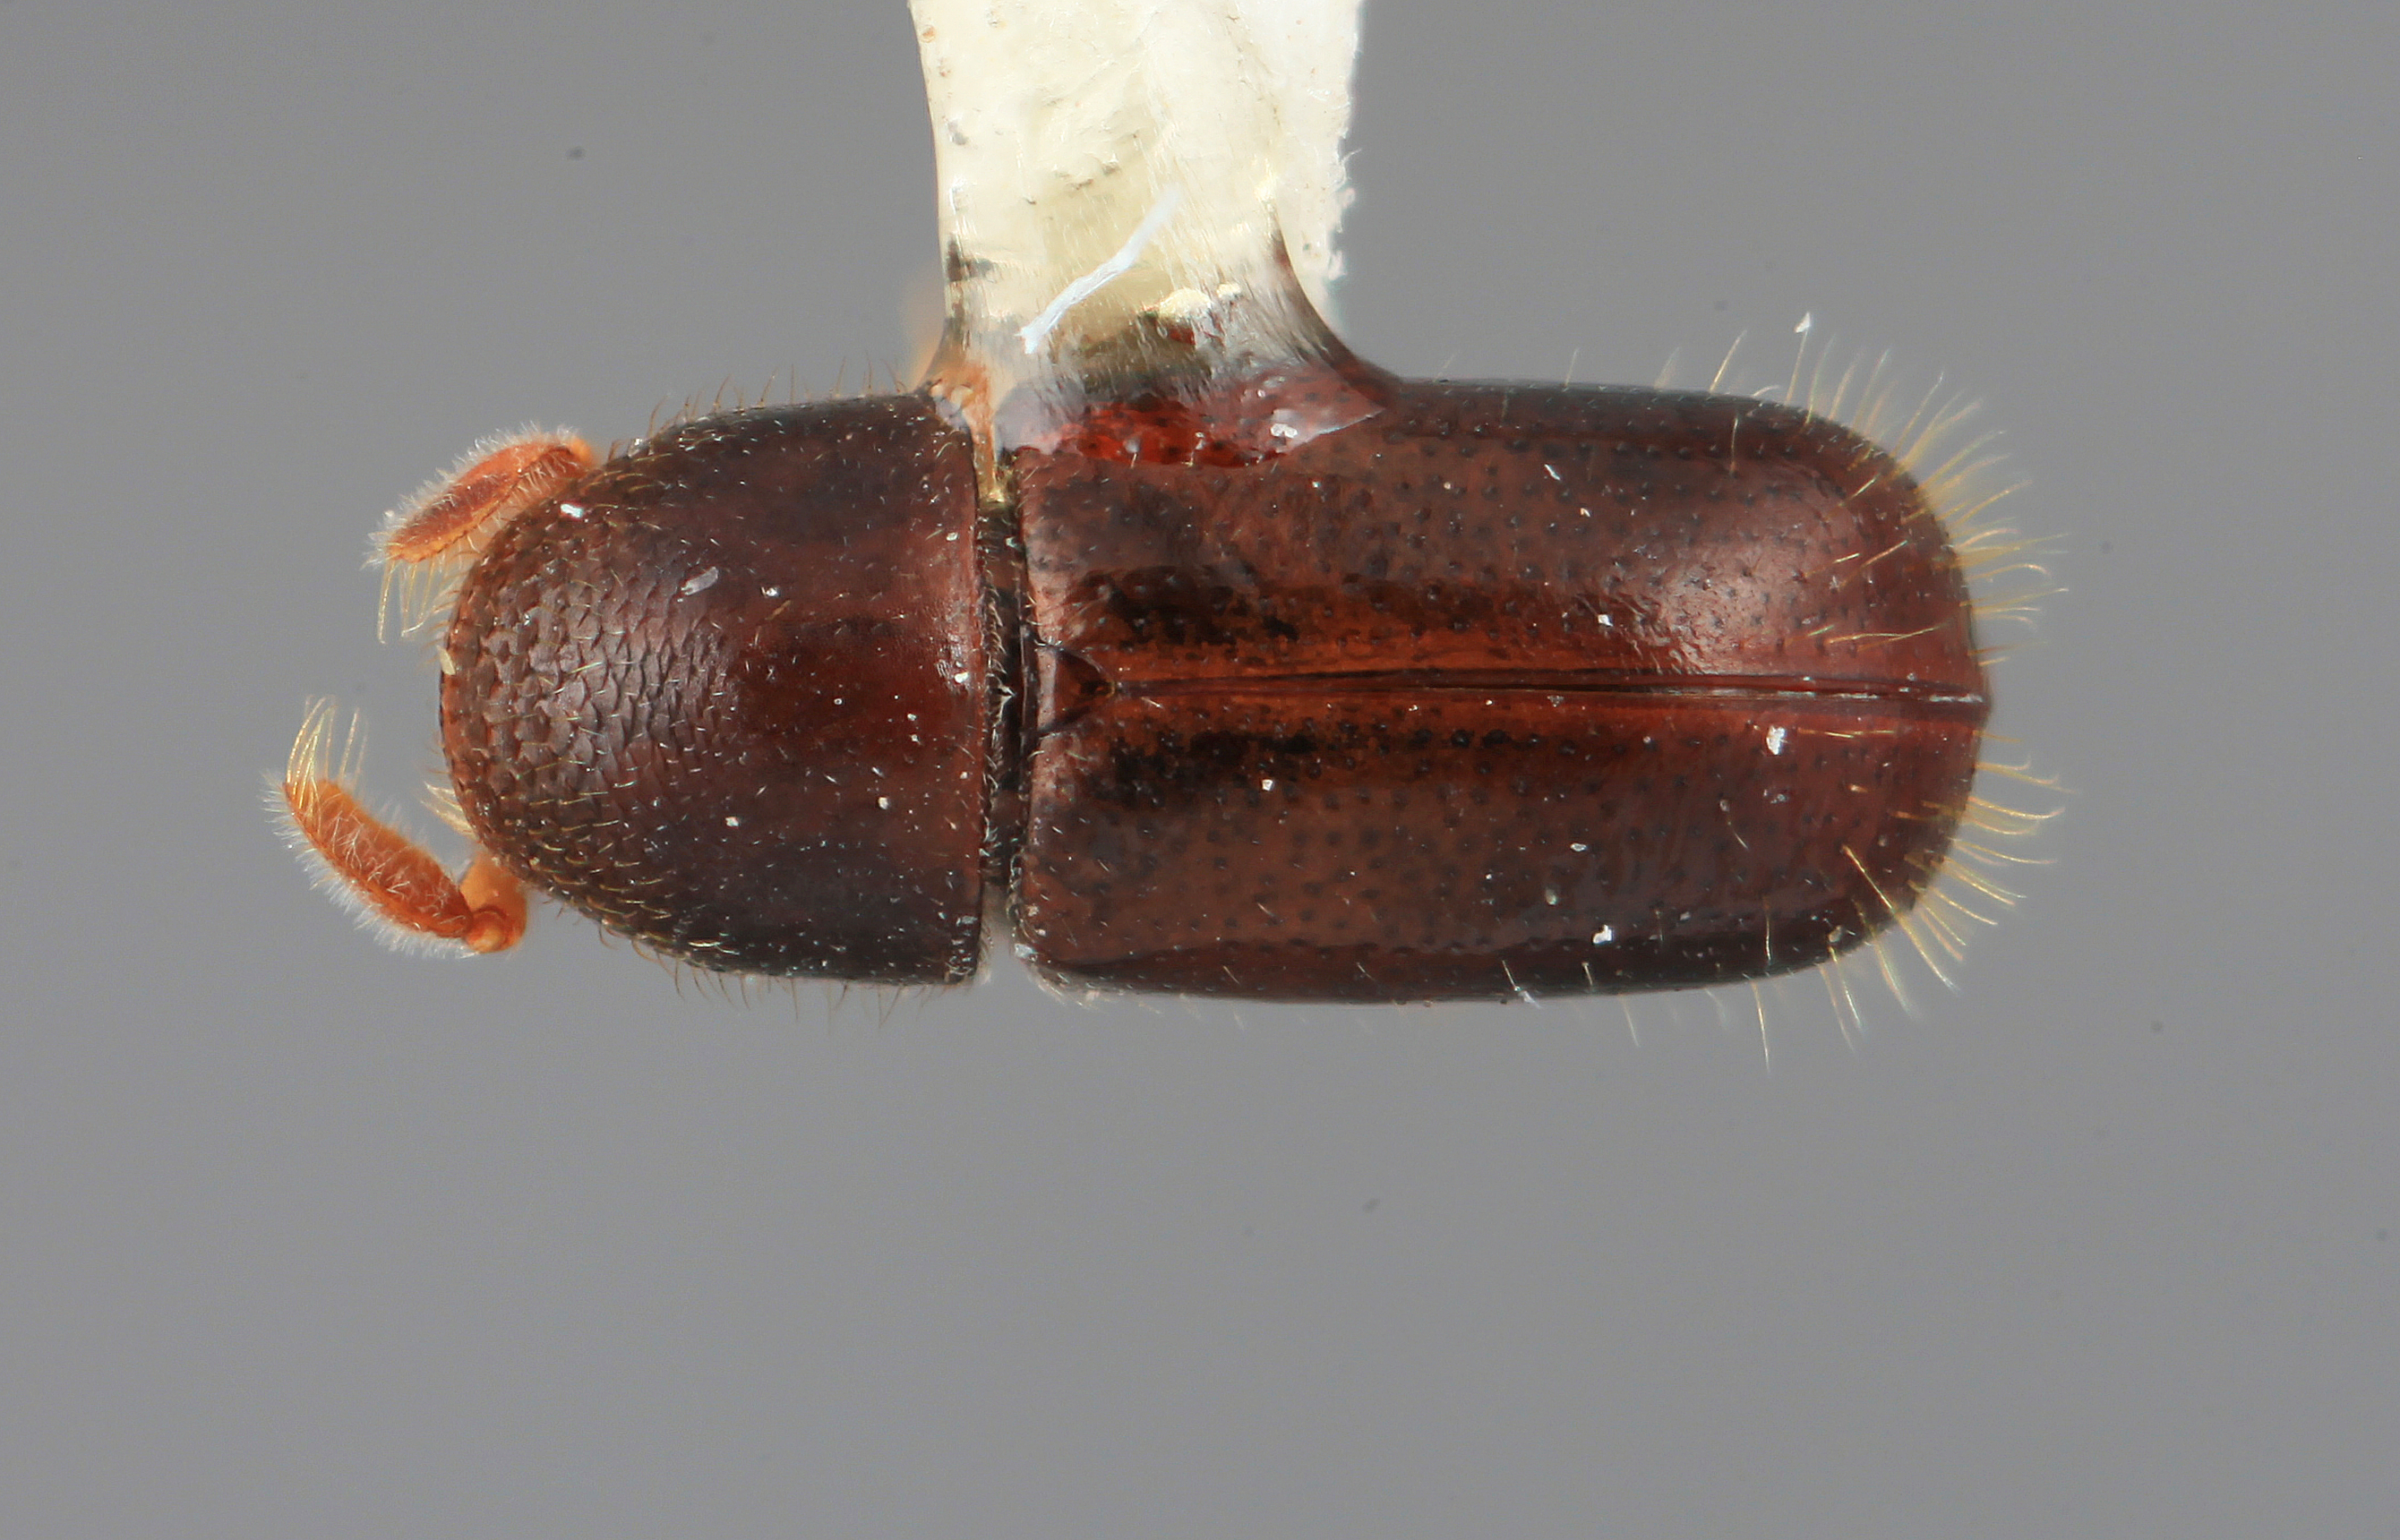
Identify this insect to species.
Corthyloxiphus frontalis
